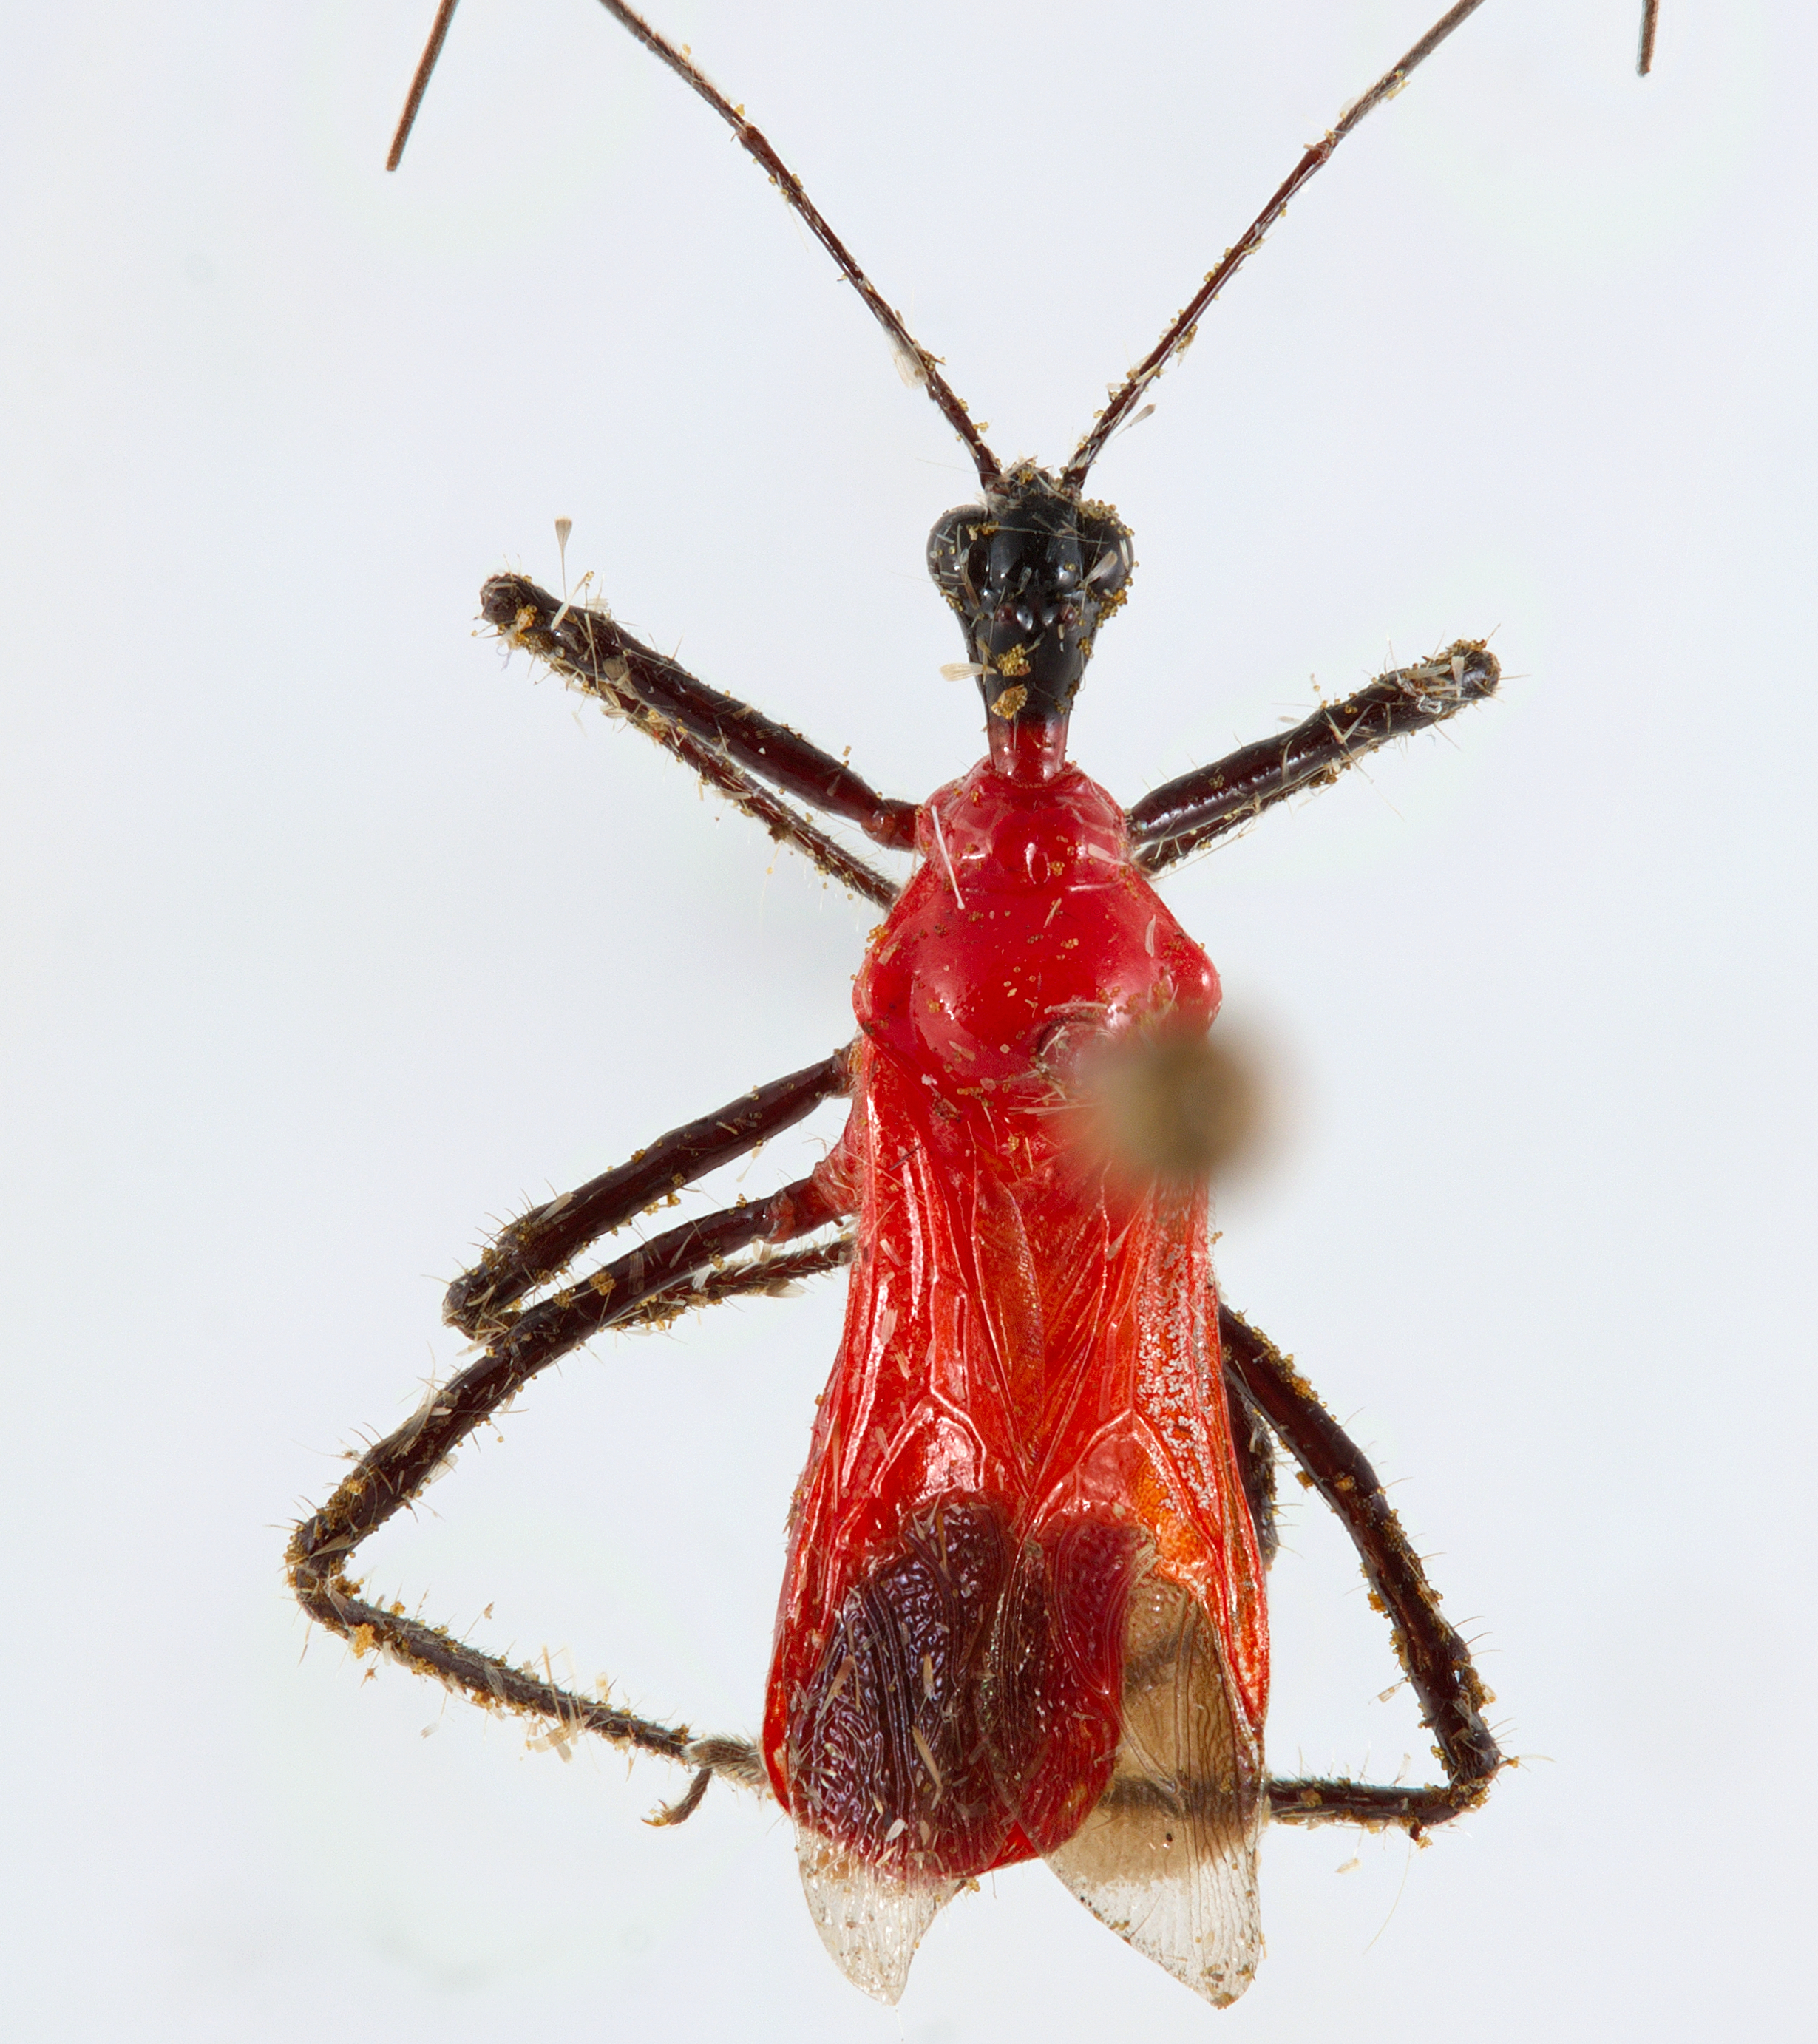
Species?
Vesbius purpureus
